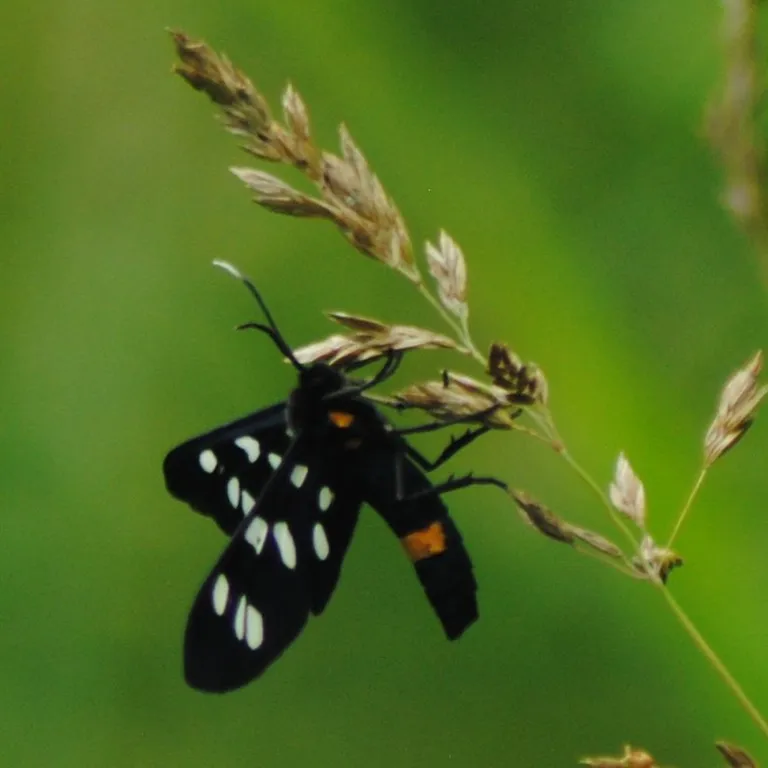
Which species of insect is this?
Amata phegea
